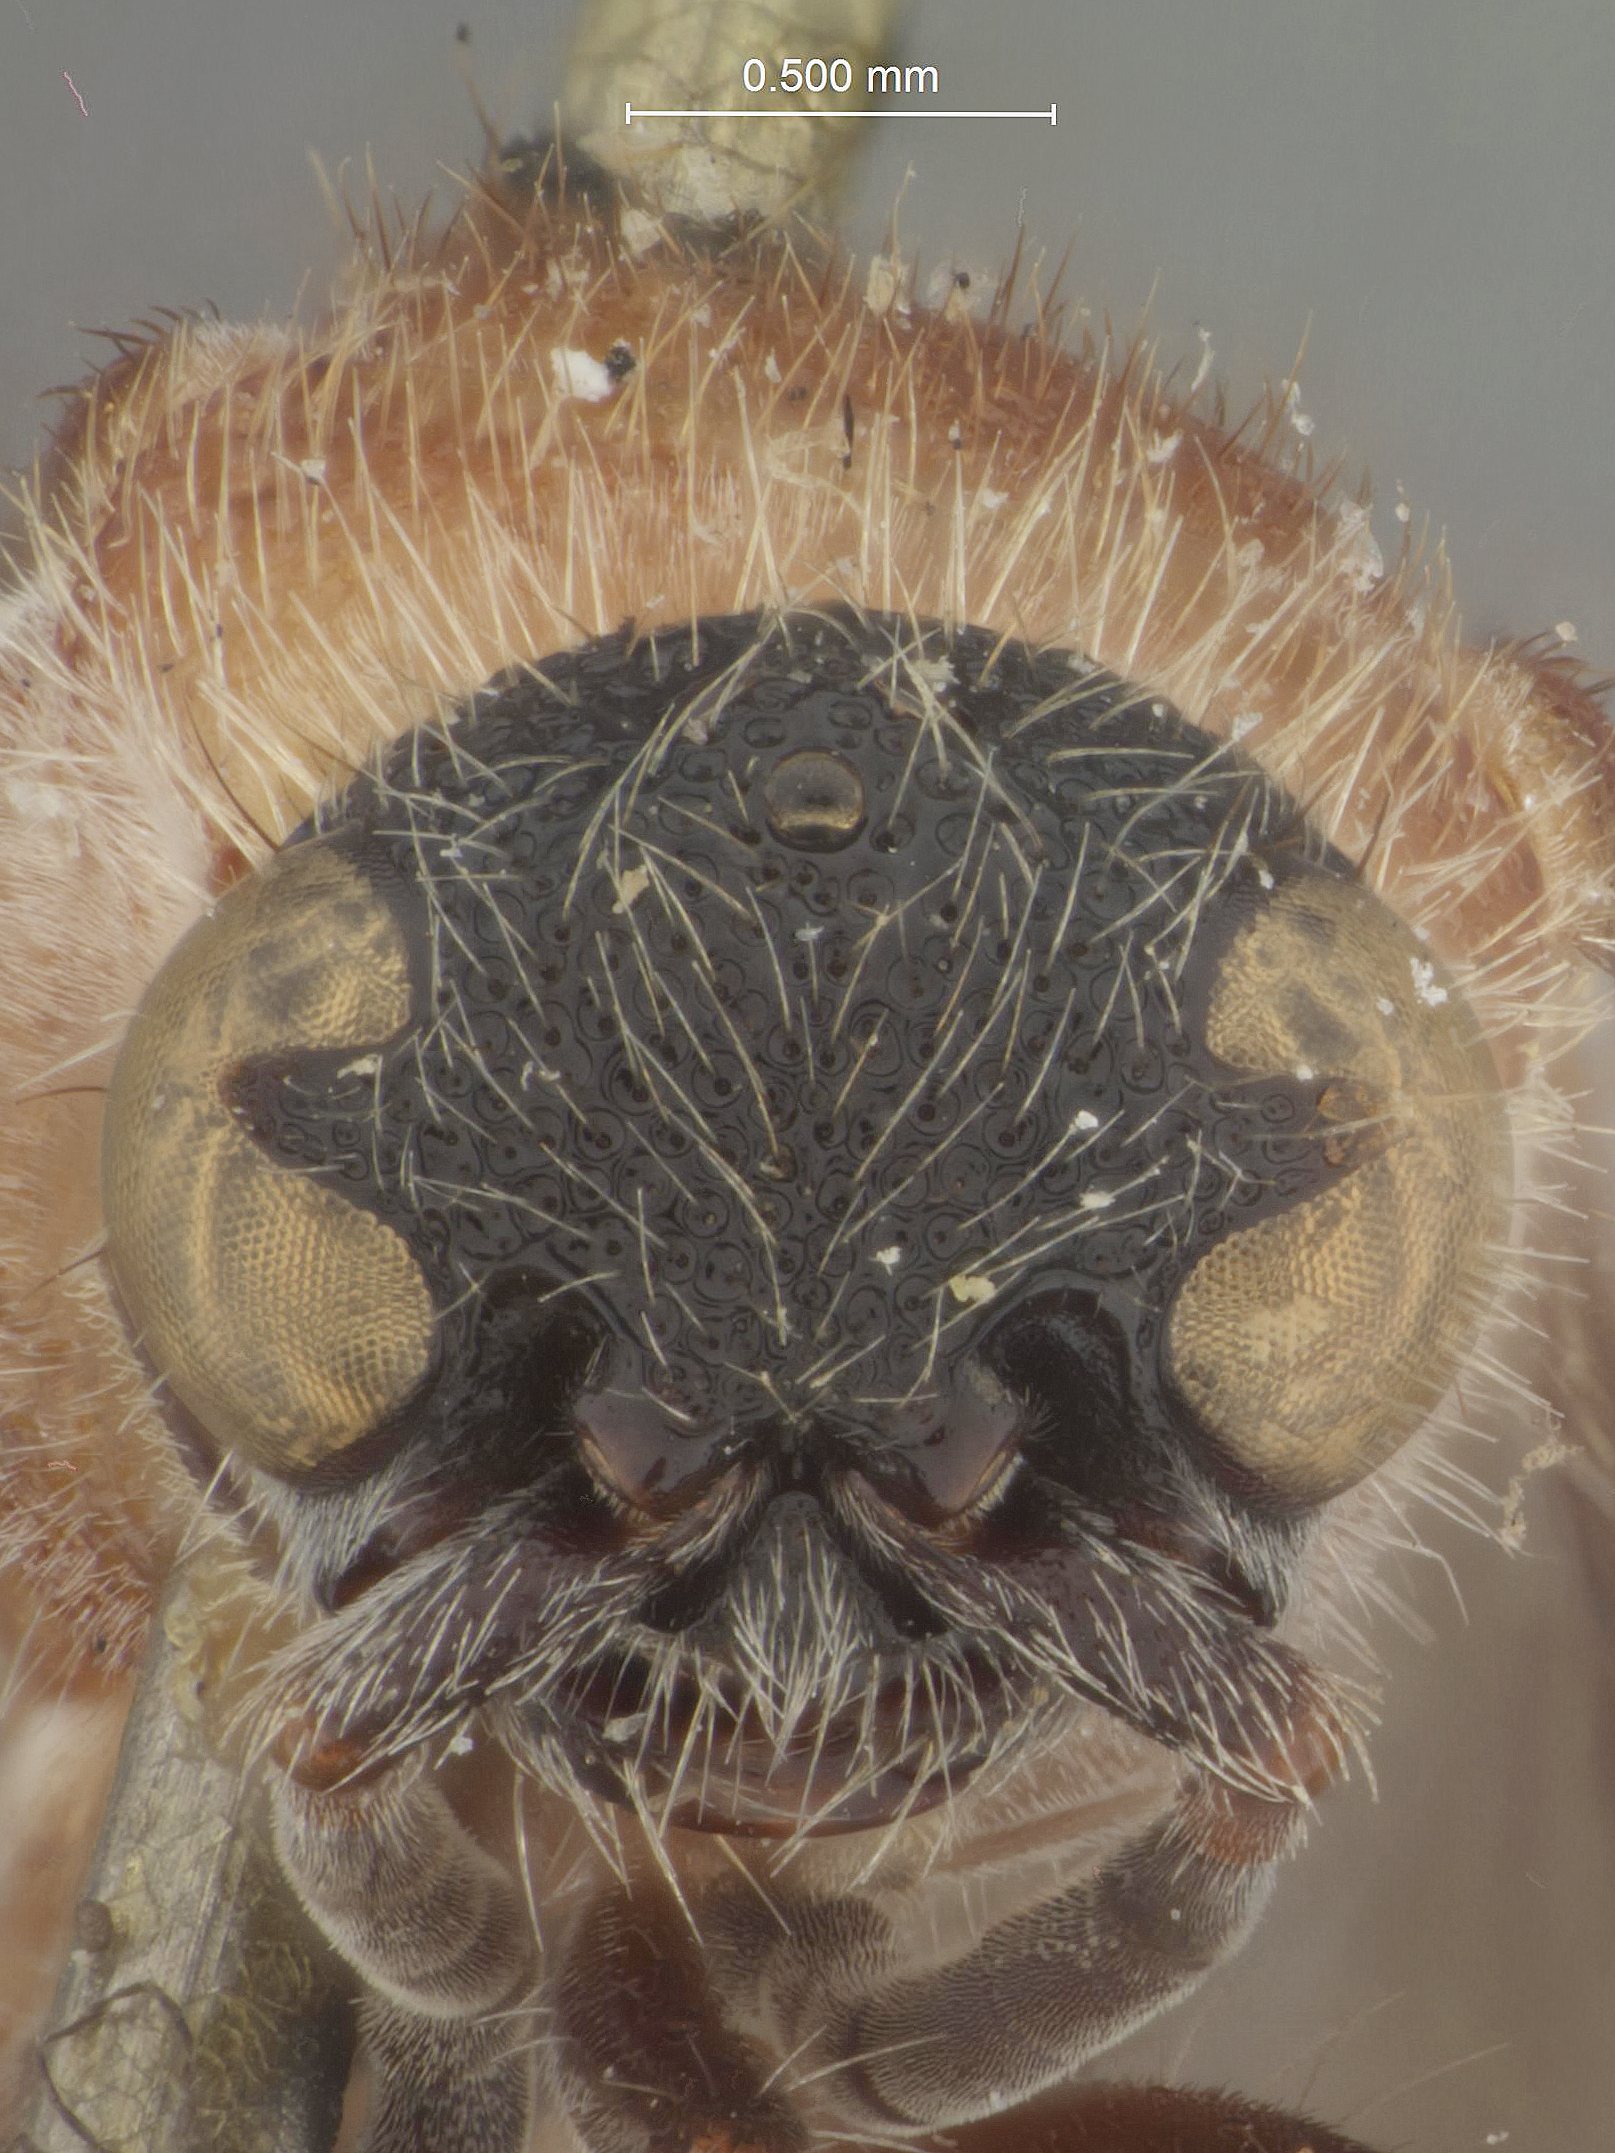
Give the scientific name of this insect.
Odontomutilla andromeda
